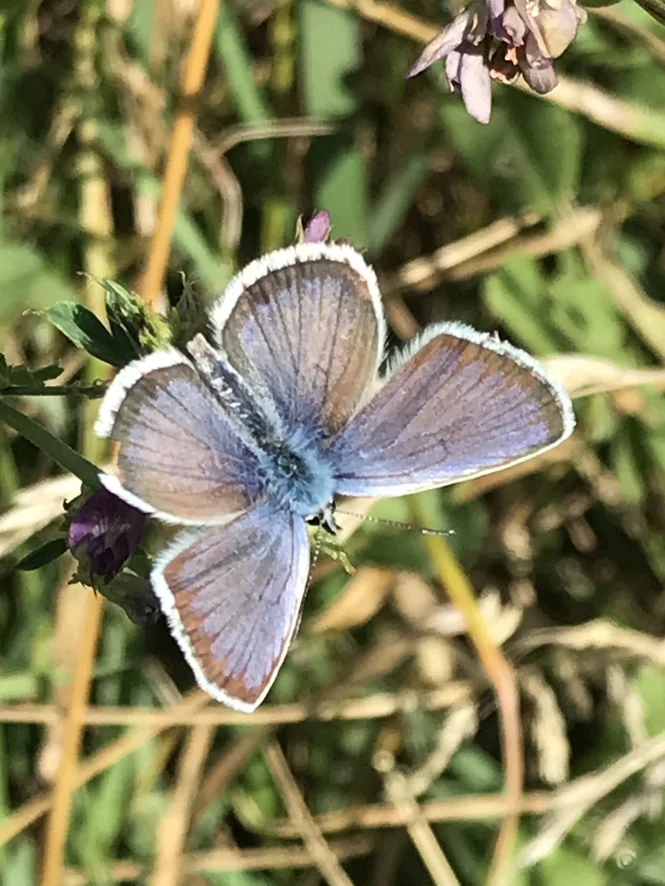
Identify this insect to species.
Plebejus argus
